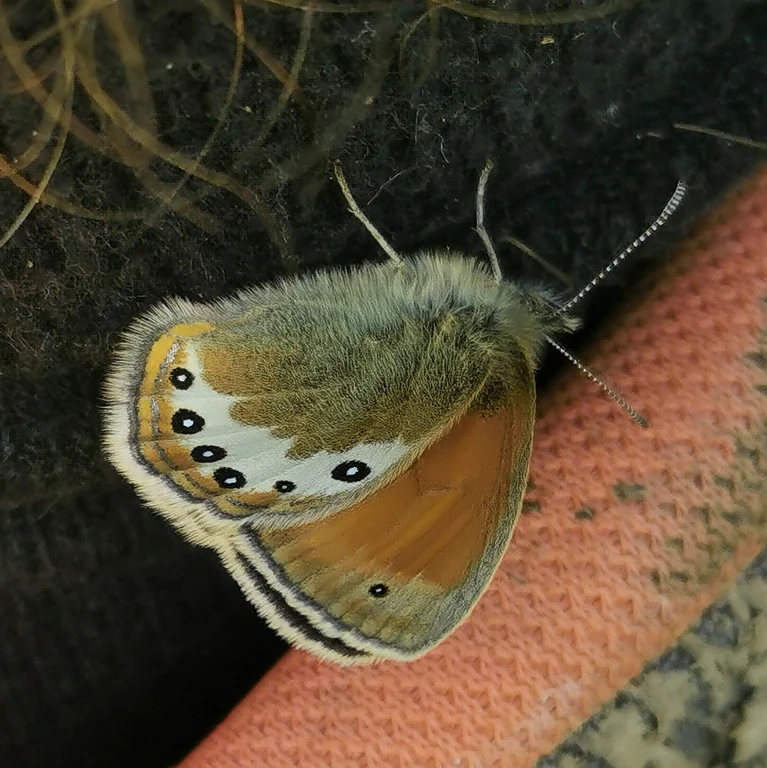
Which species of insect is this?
Coenonympha gardetta
